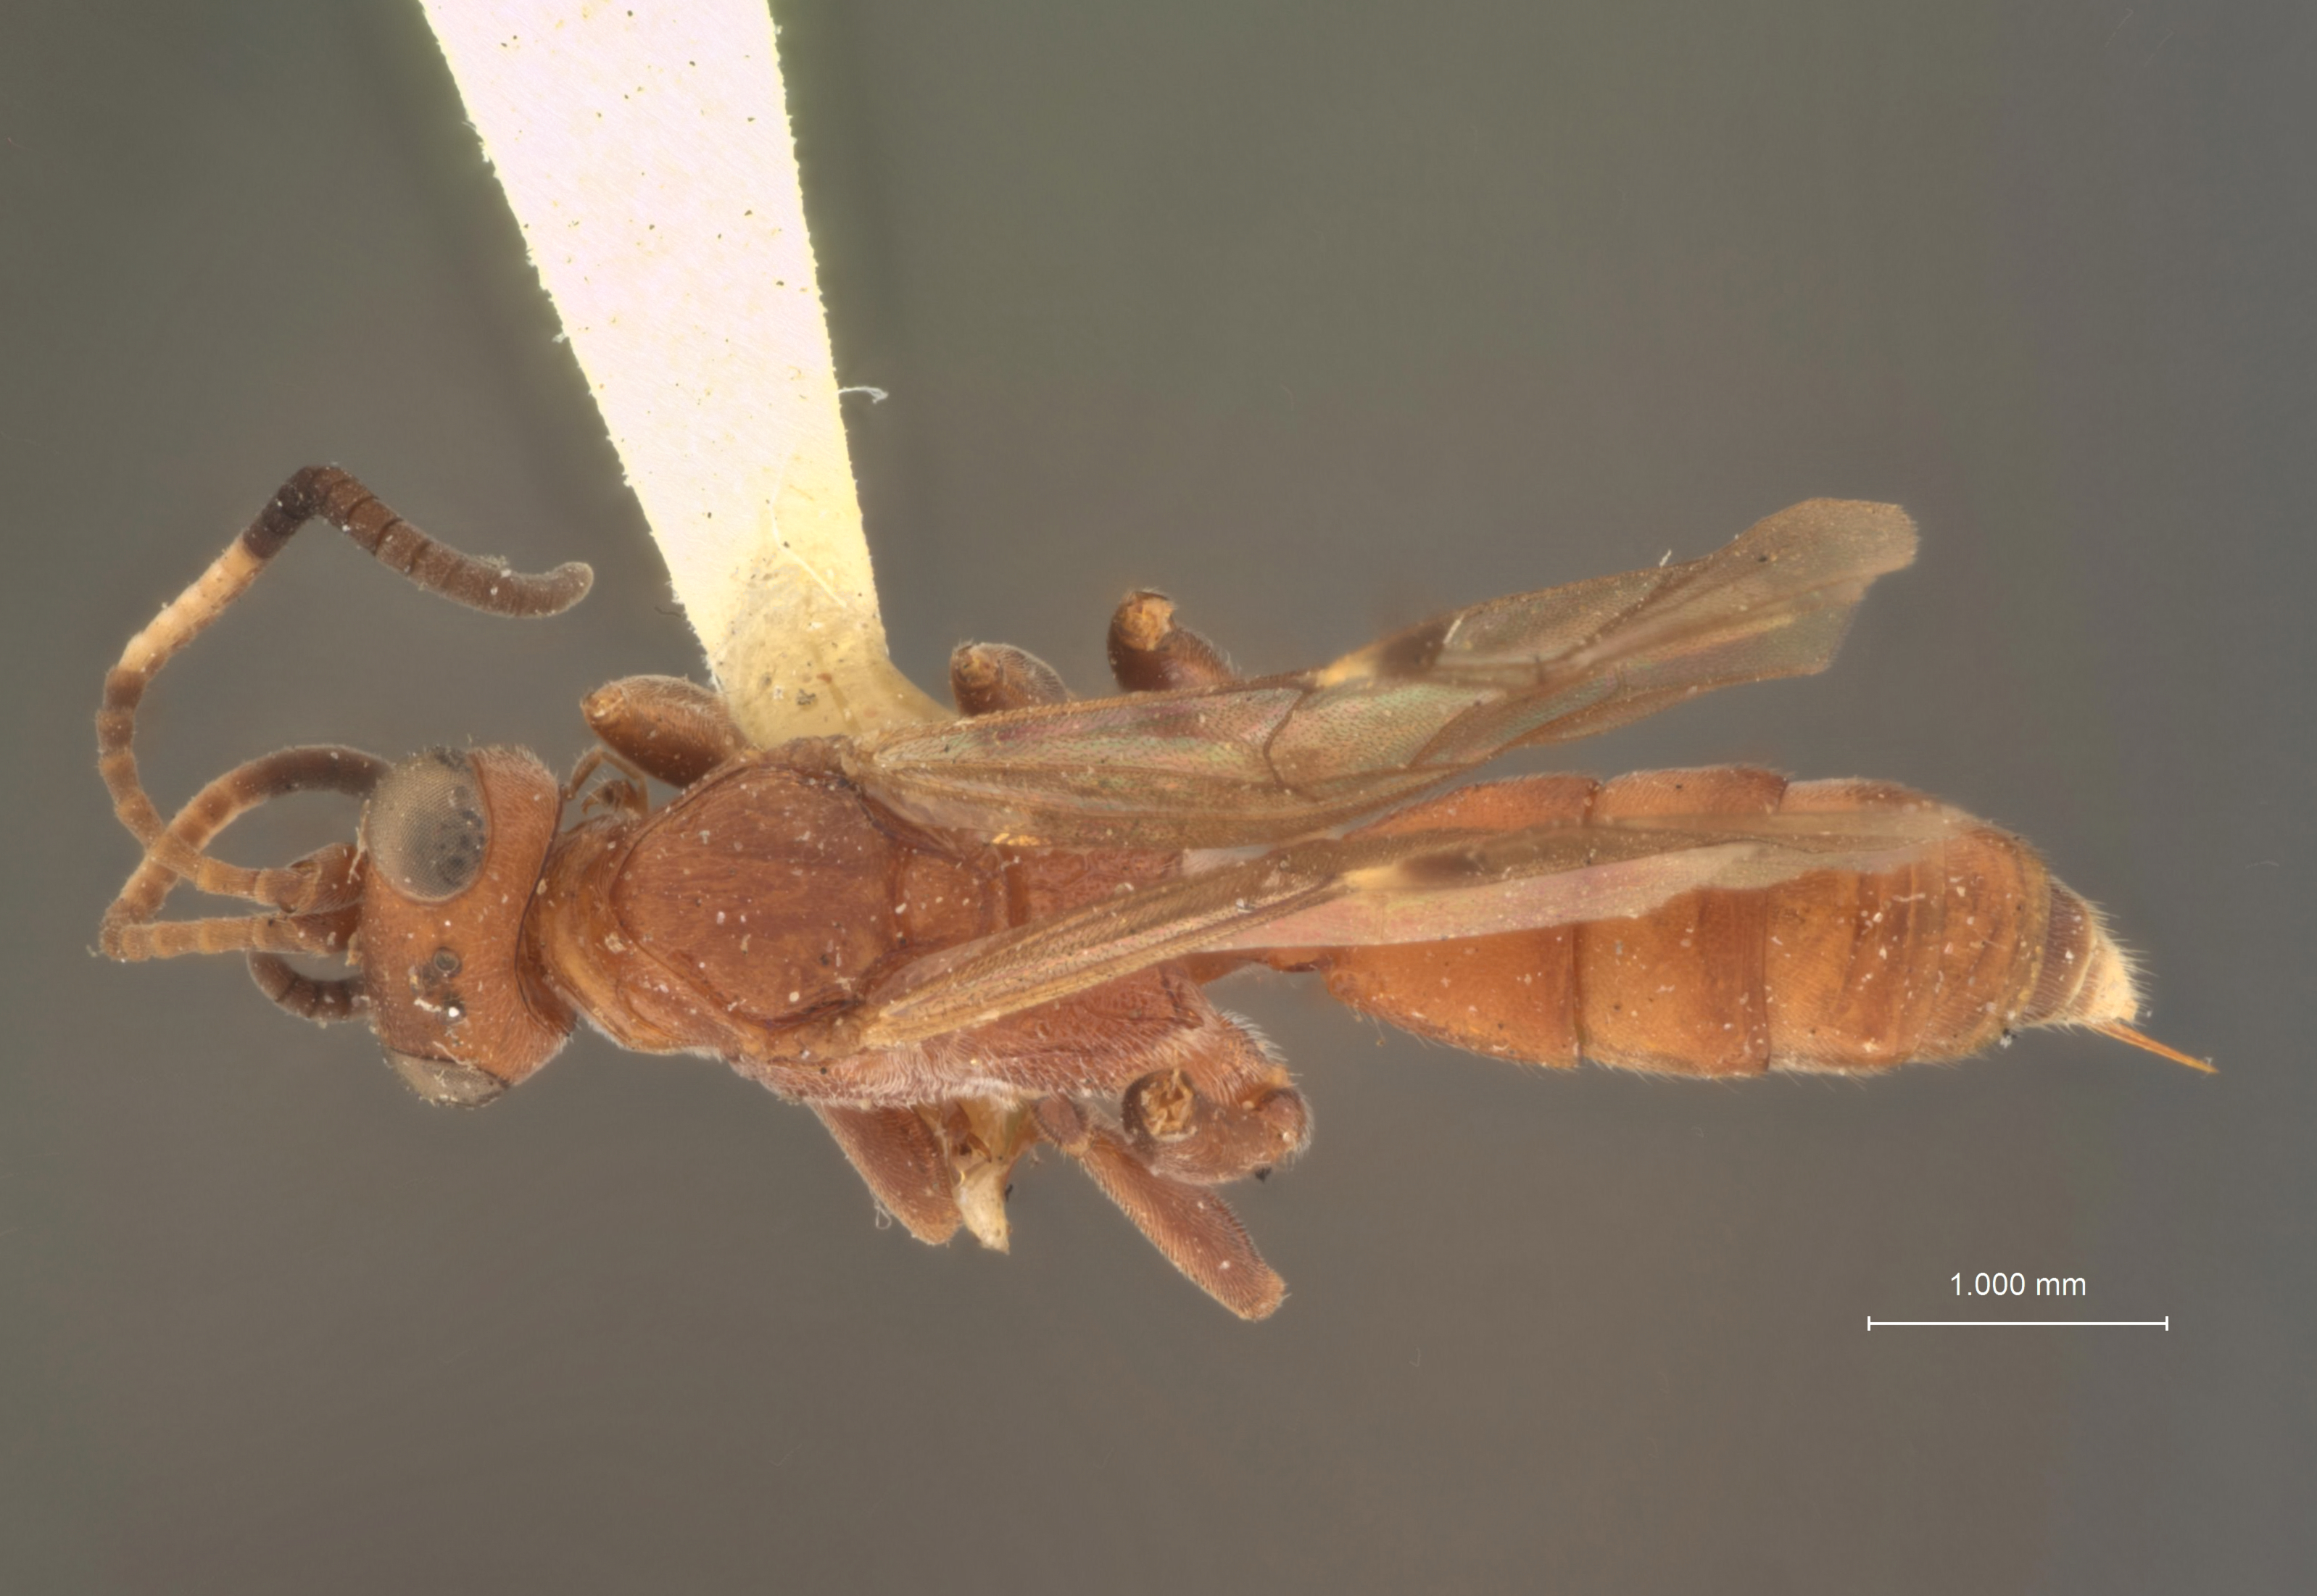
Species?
Colpognathus annulicornis
